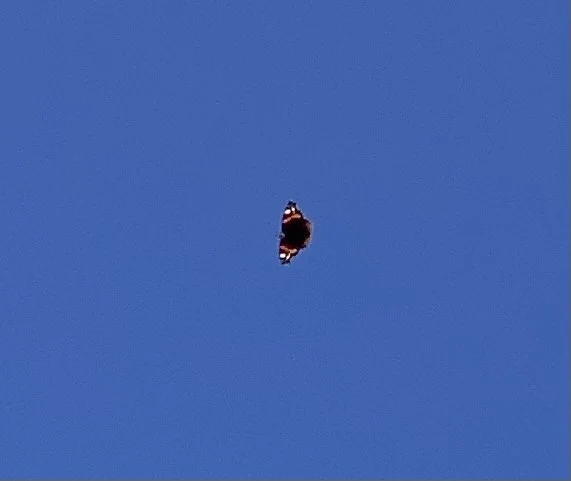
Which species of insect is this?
Vanessa atalanta
